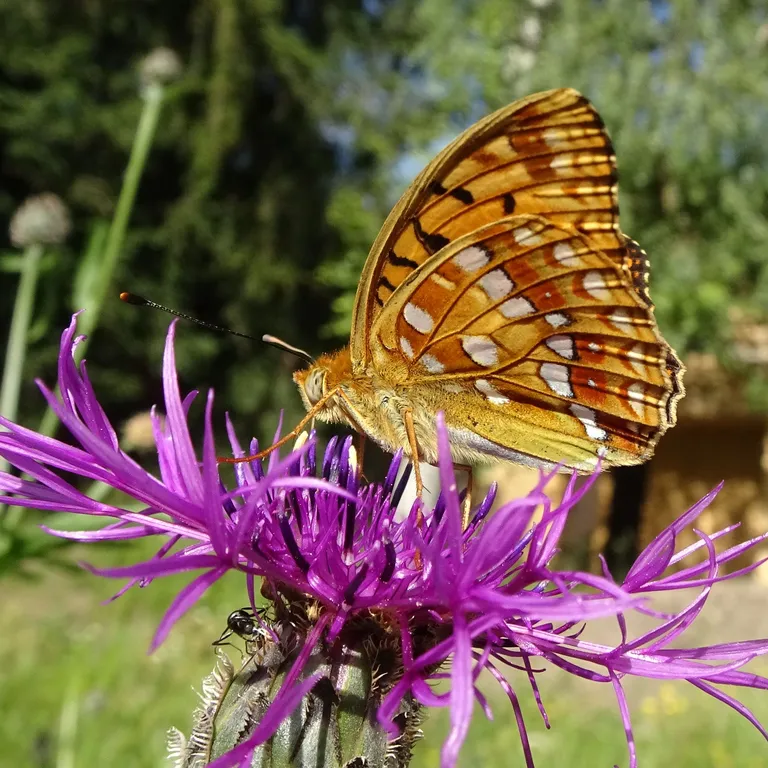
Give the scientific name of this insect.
Fabriciana adippe
